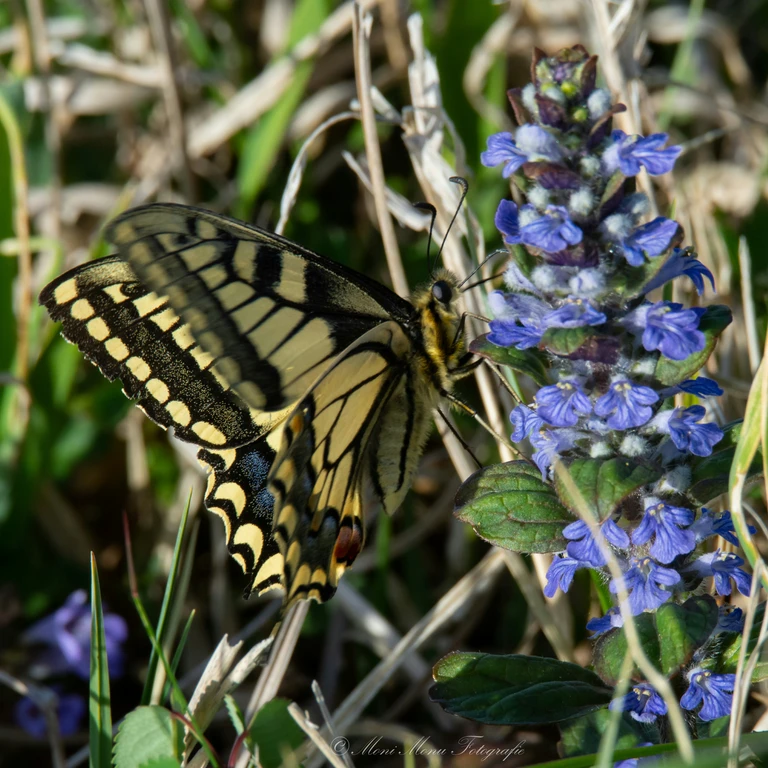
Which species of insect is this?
Papilio machaon
